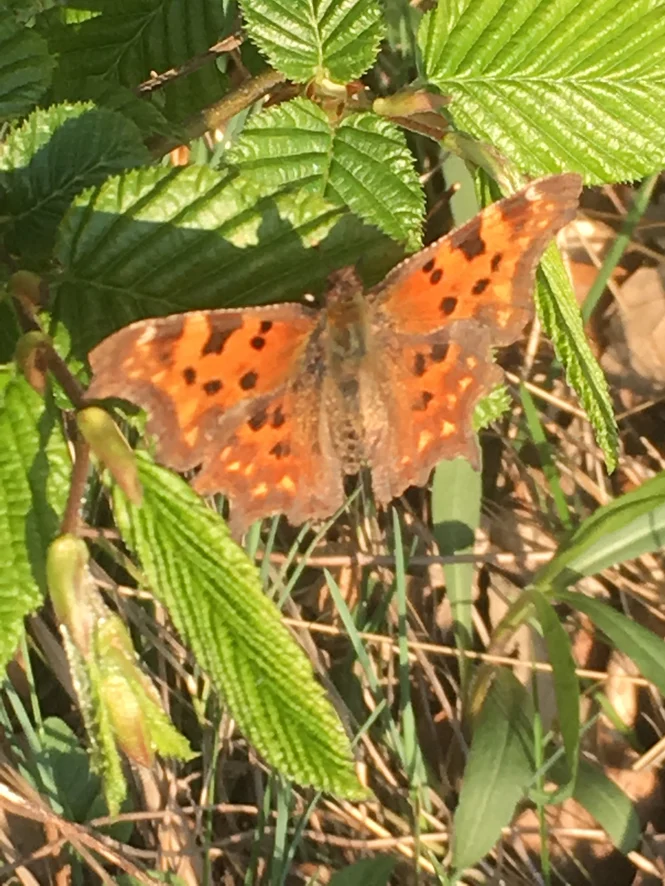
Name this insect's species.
Polygonia c-album
